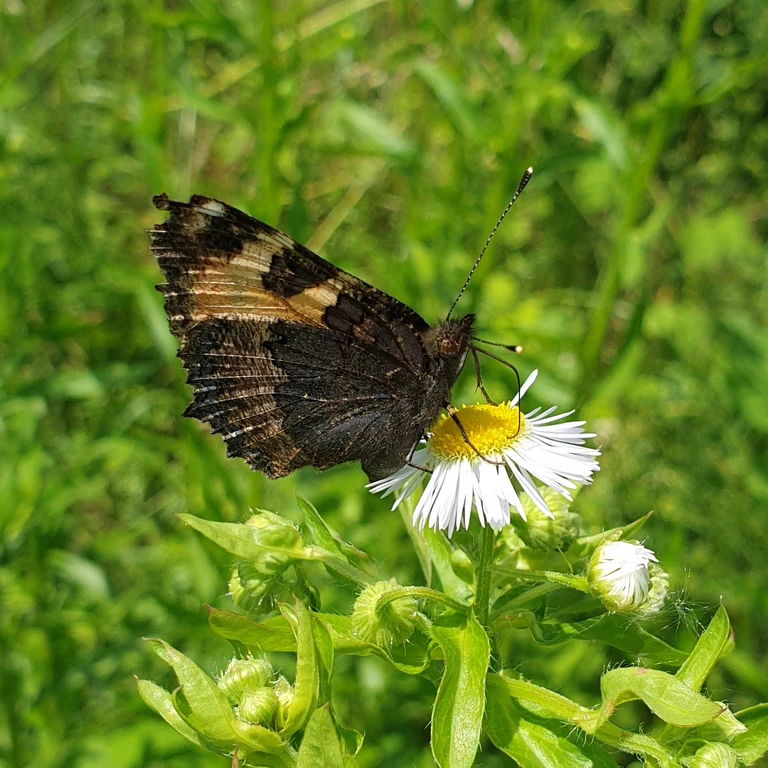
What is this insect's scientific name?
Aglais urticae
